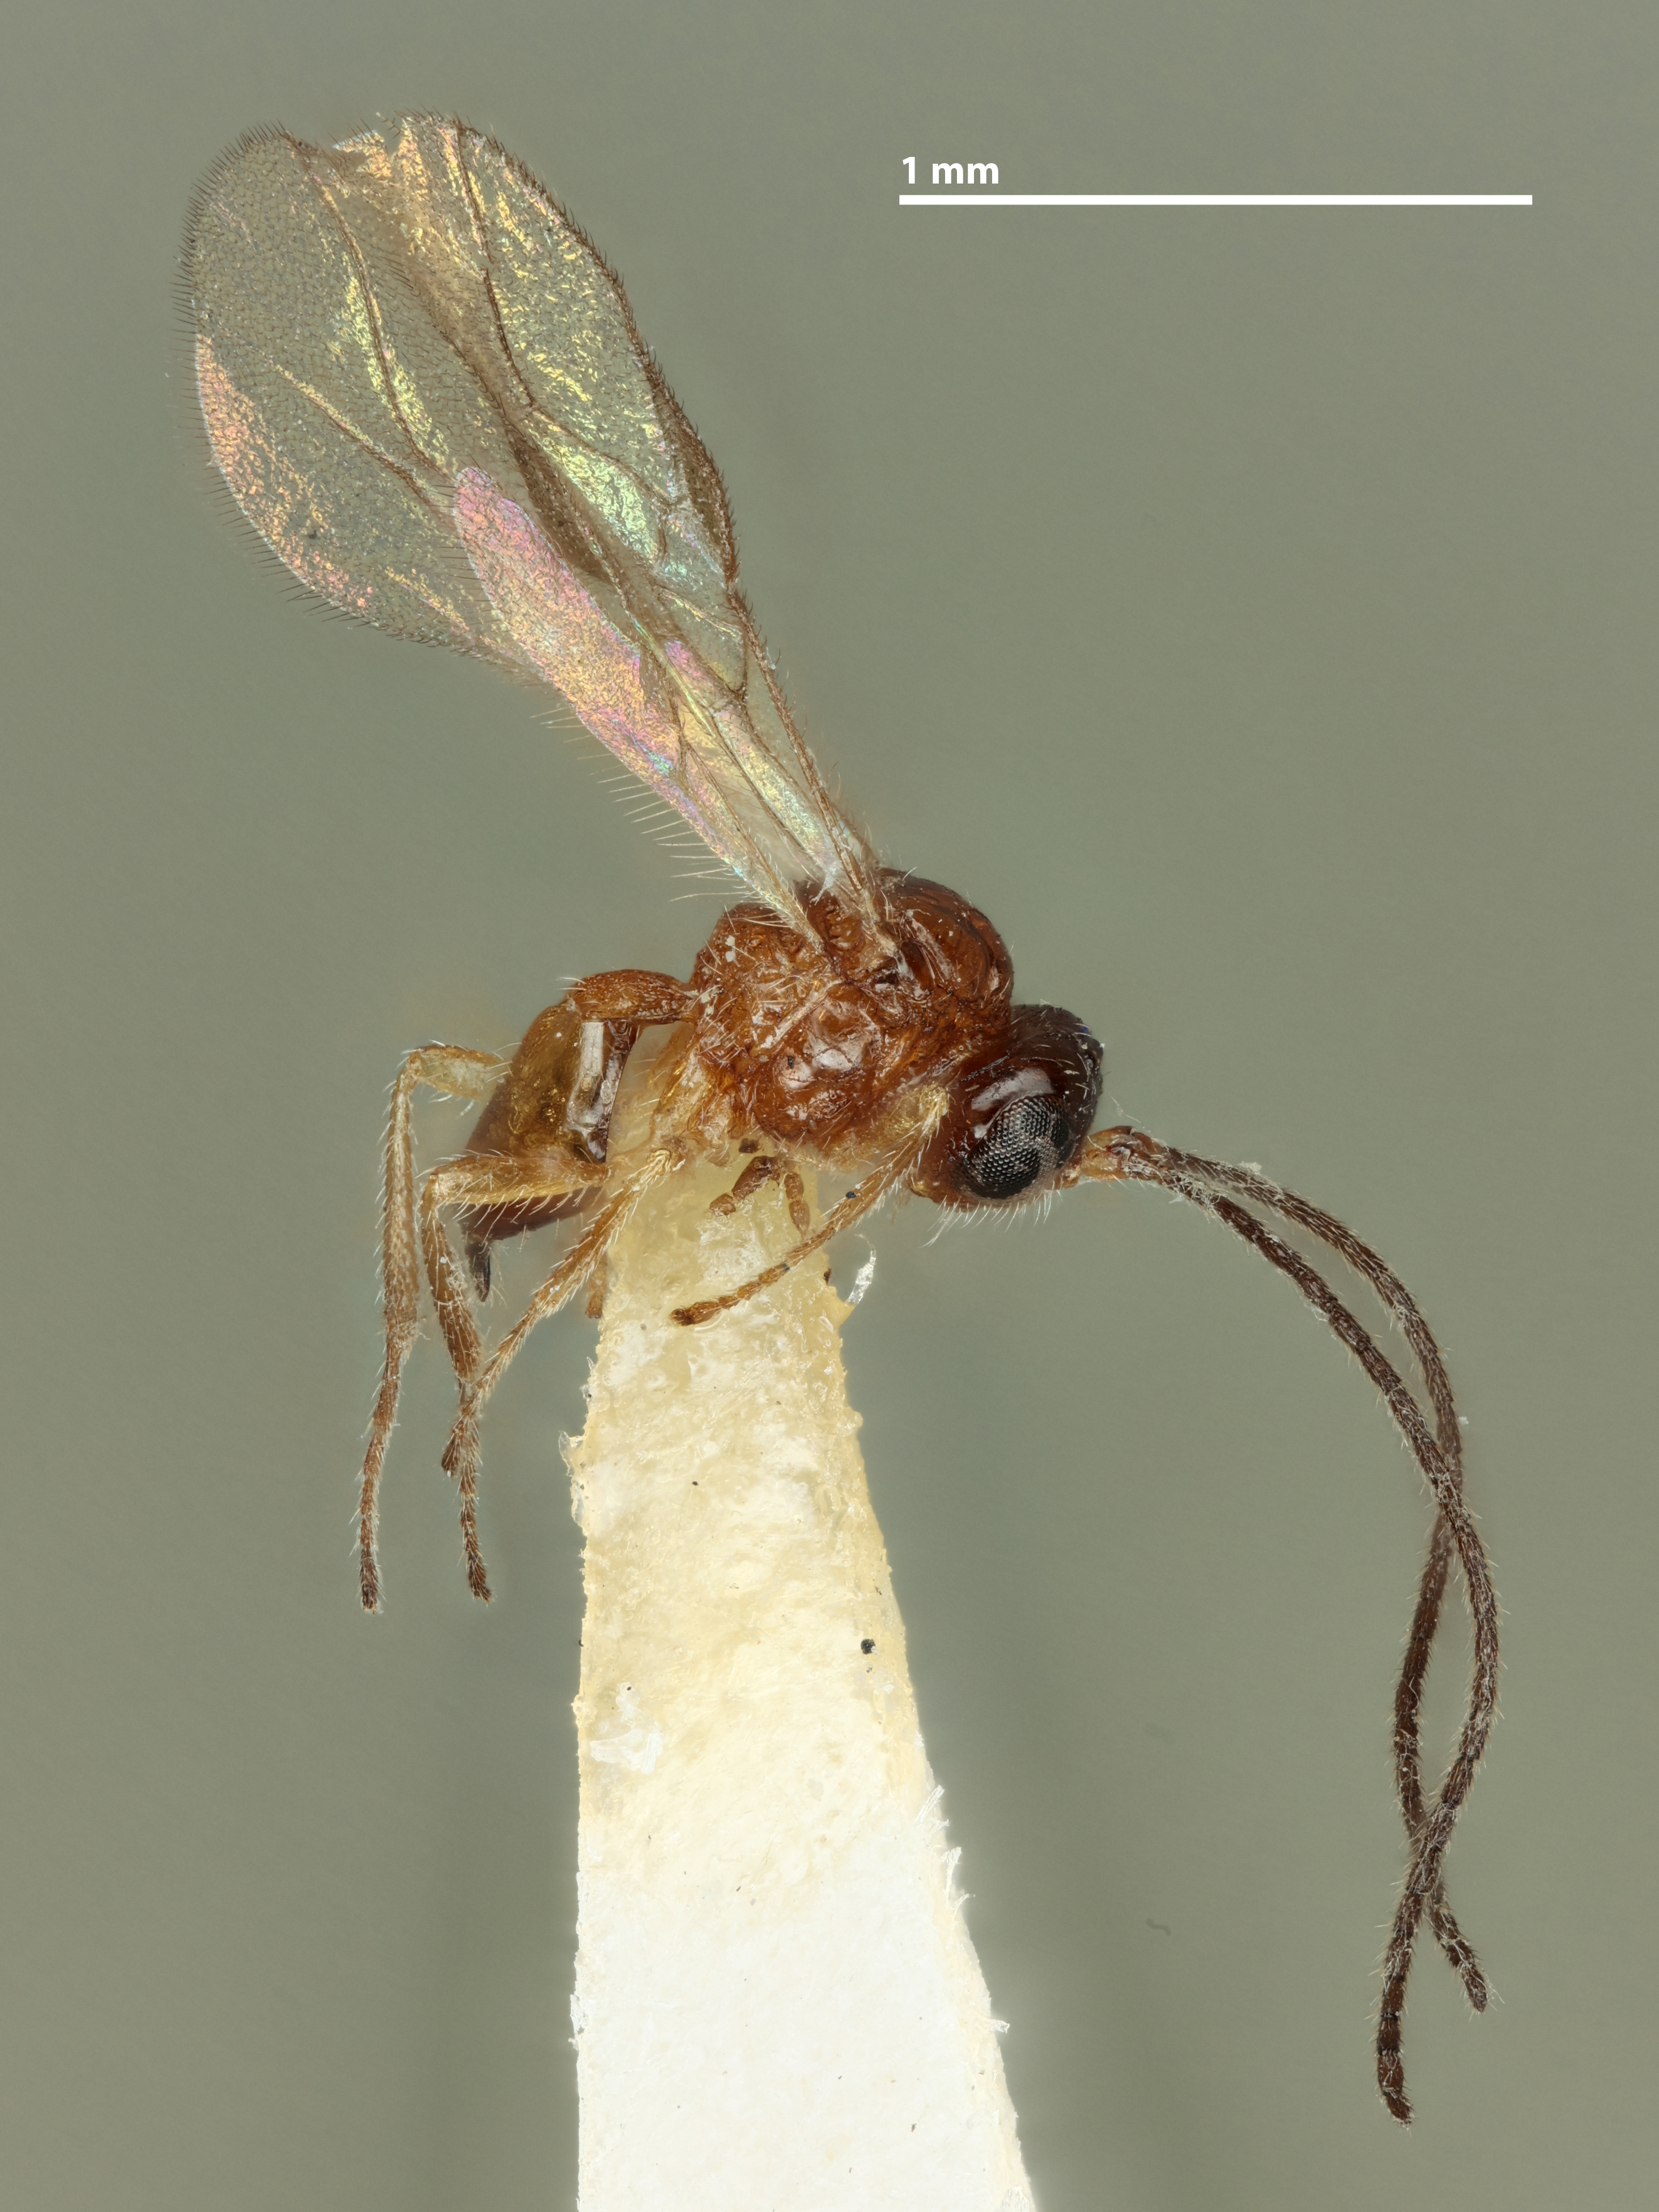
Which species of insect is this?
Opius coleogaster
